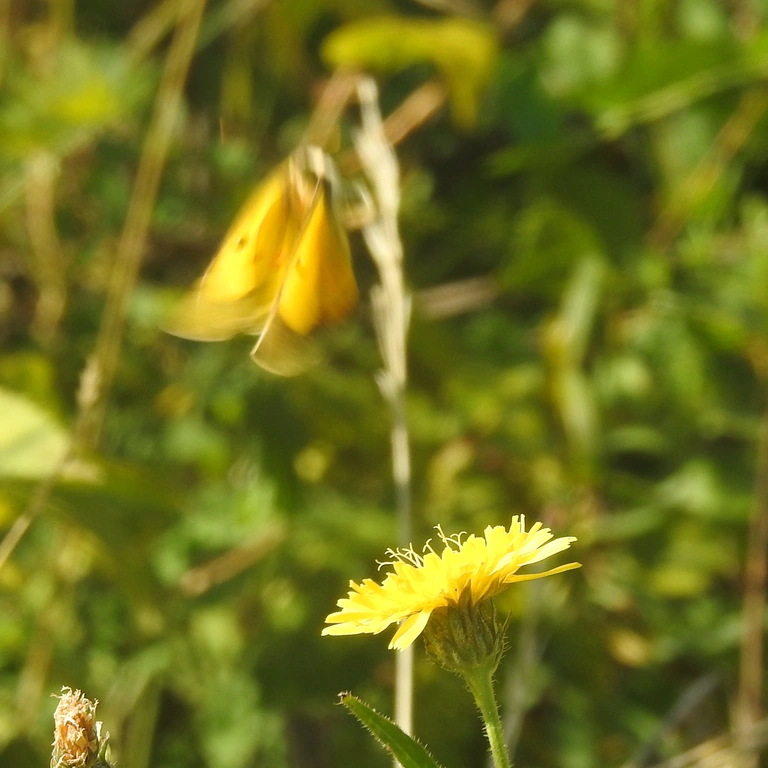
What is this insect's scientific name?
Colias croceus
